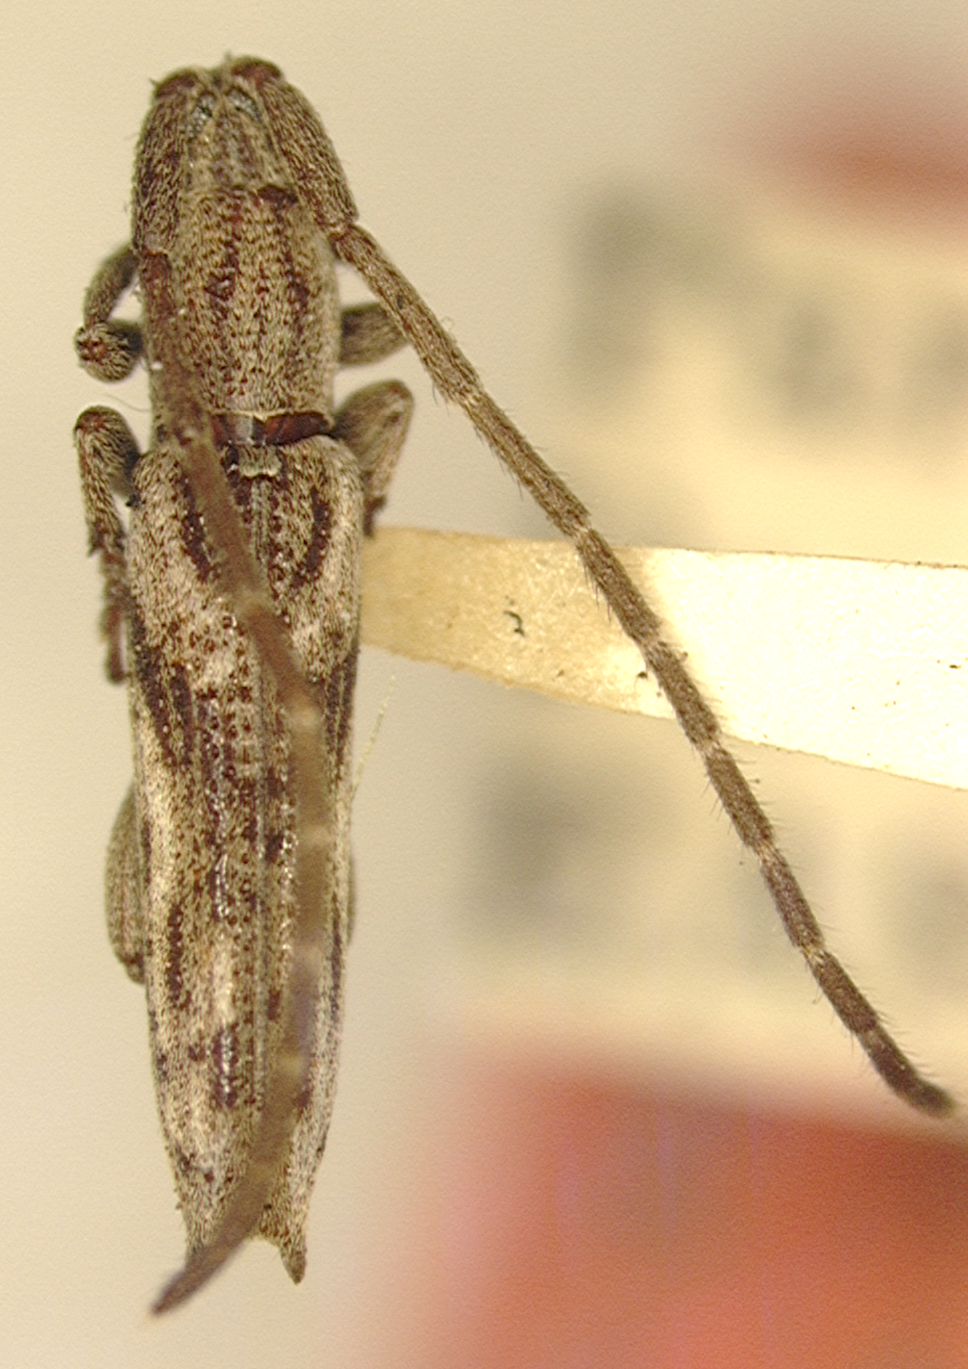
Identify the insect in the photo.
Dorcasta fasciata (also Bebelis fasciata)
